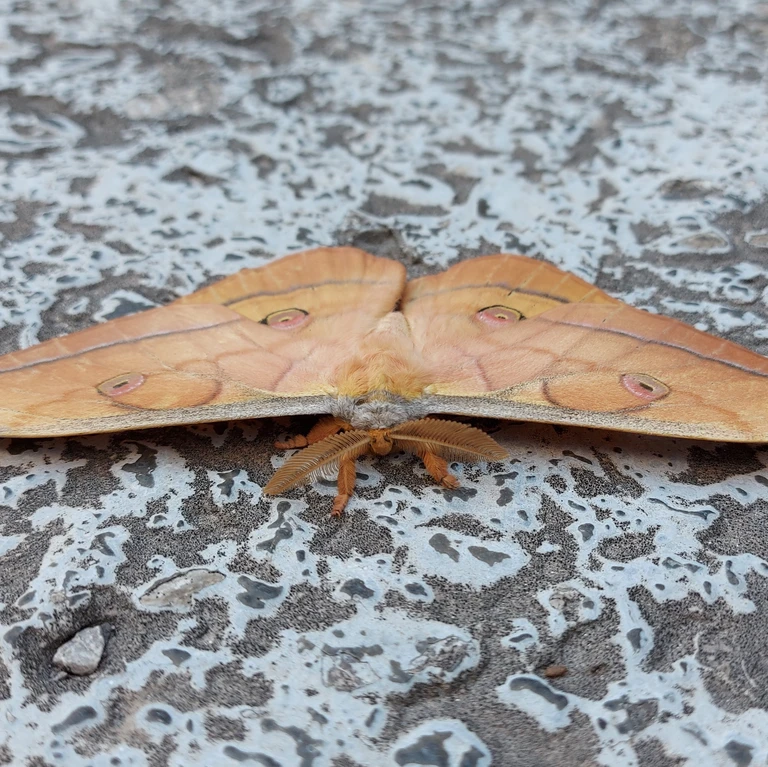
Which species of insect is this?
Antheraea yamamai
